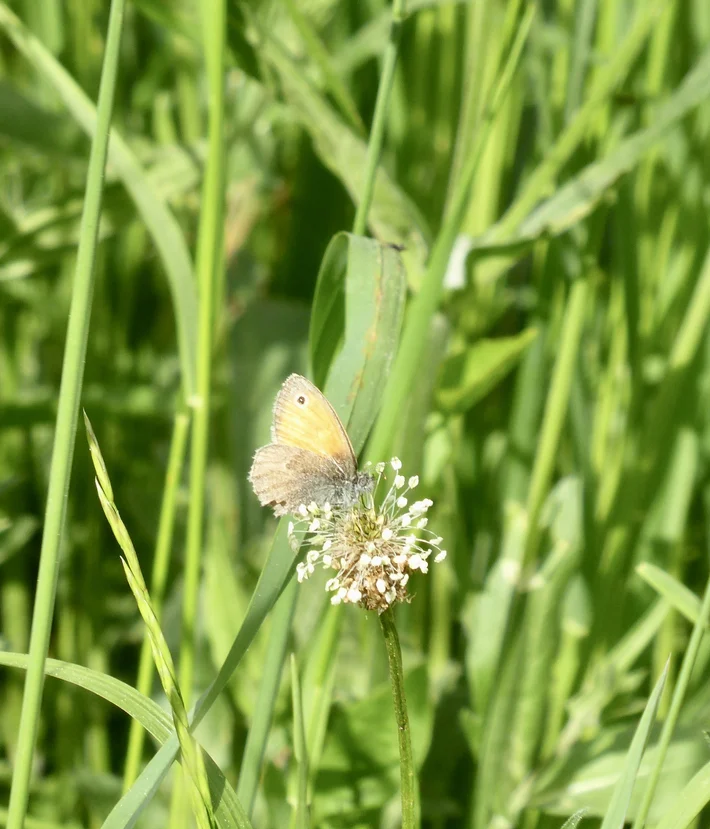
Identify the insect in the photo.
Coenonympha pamphilus
